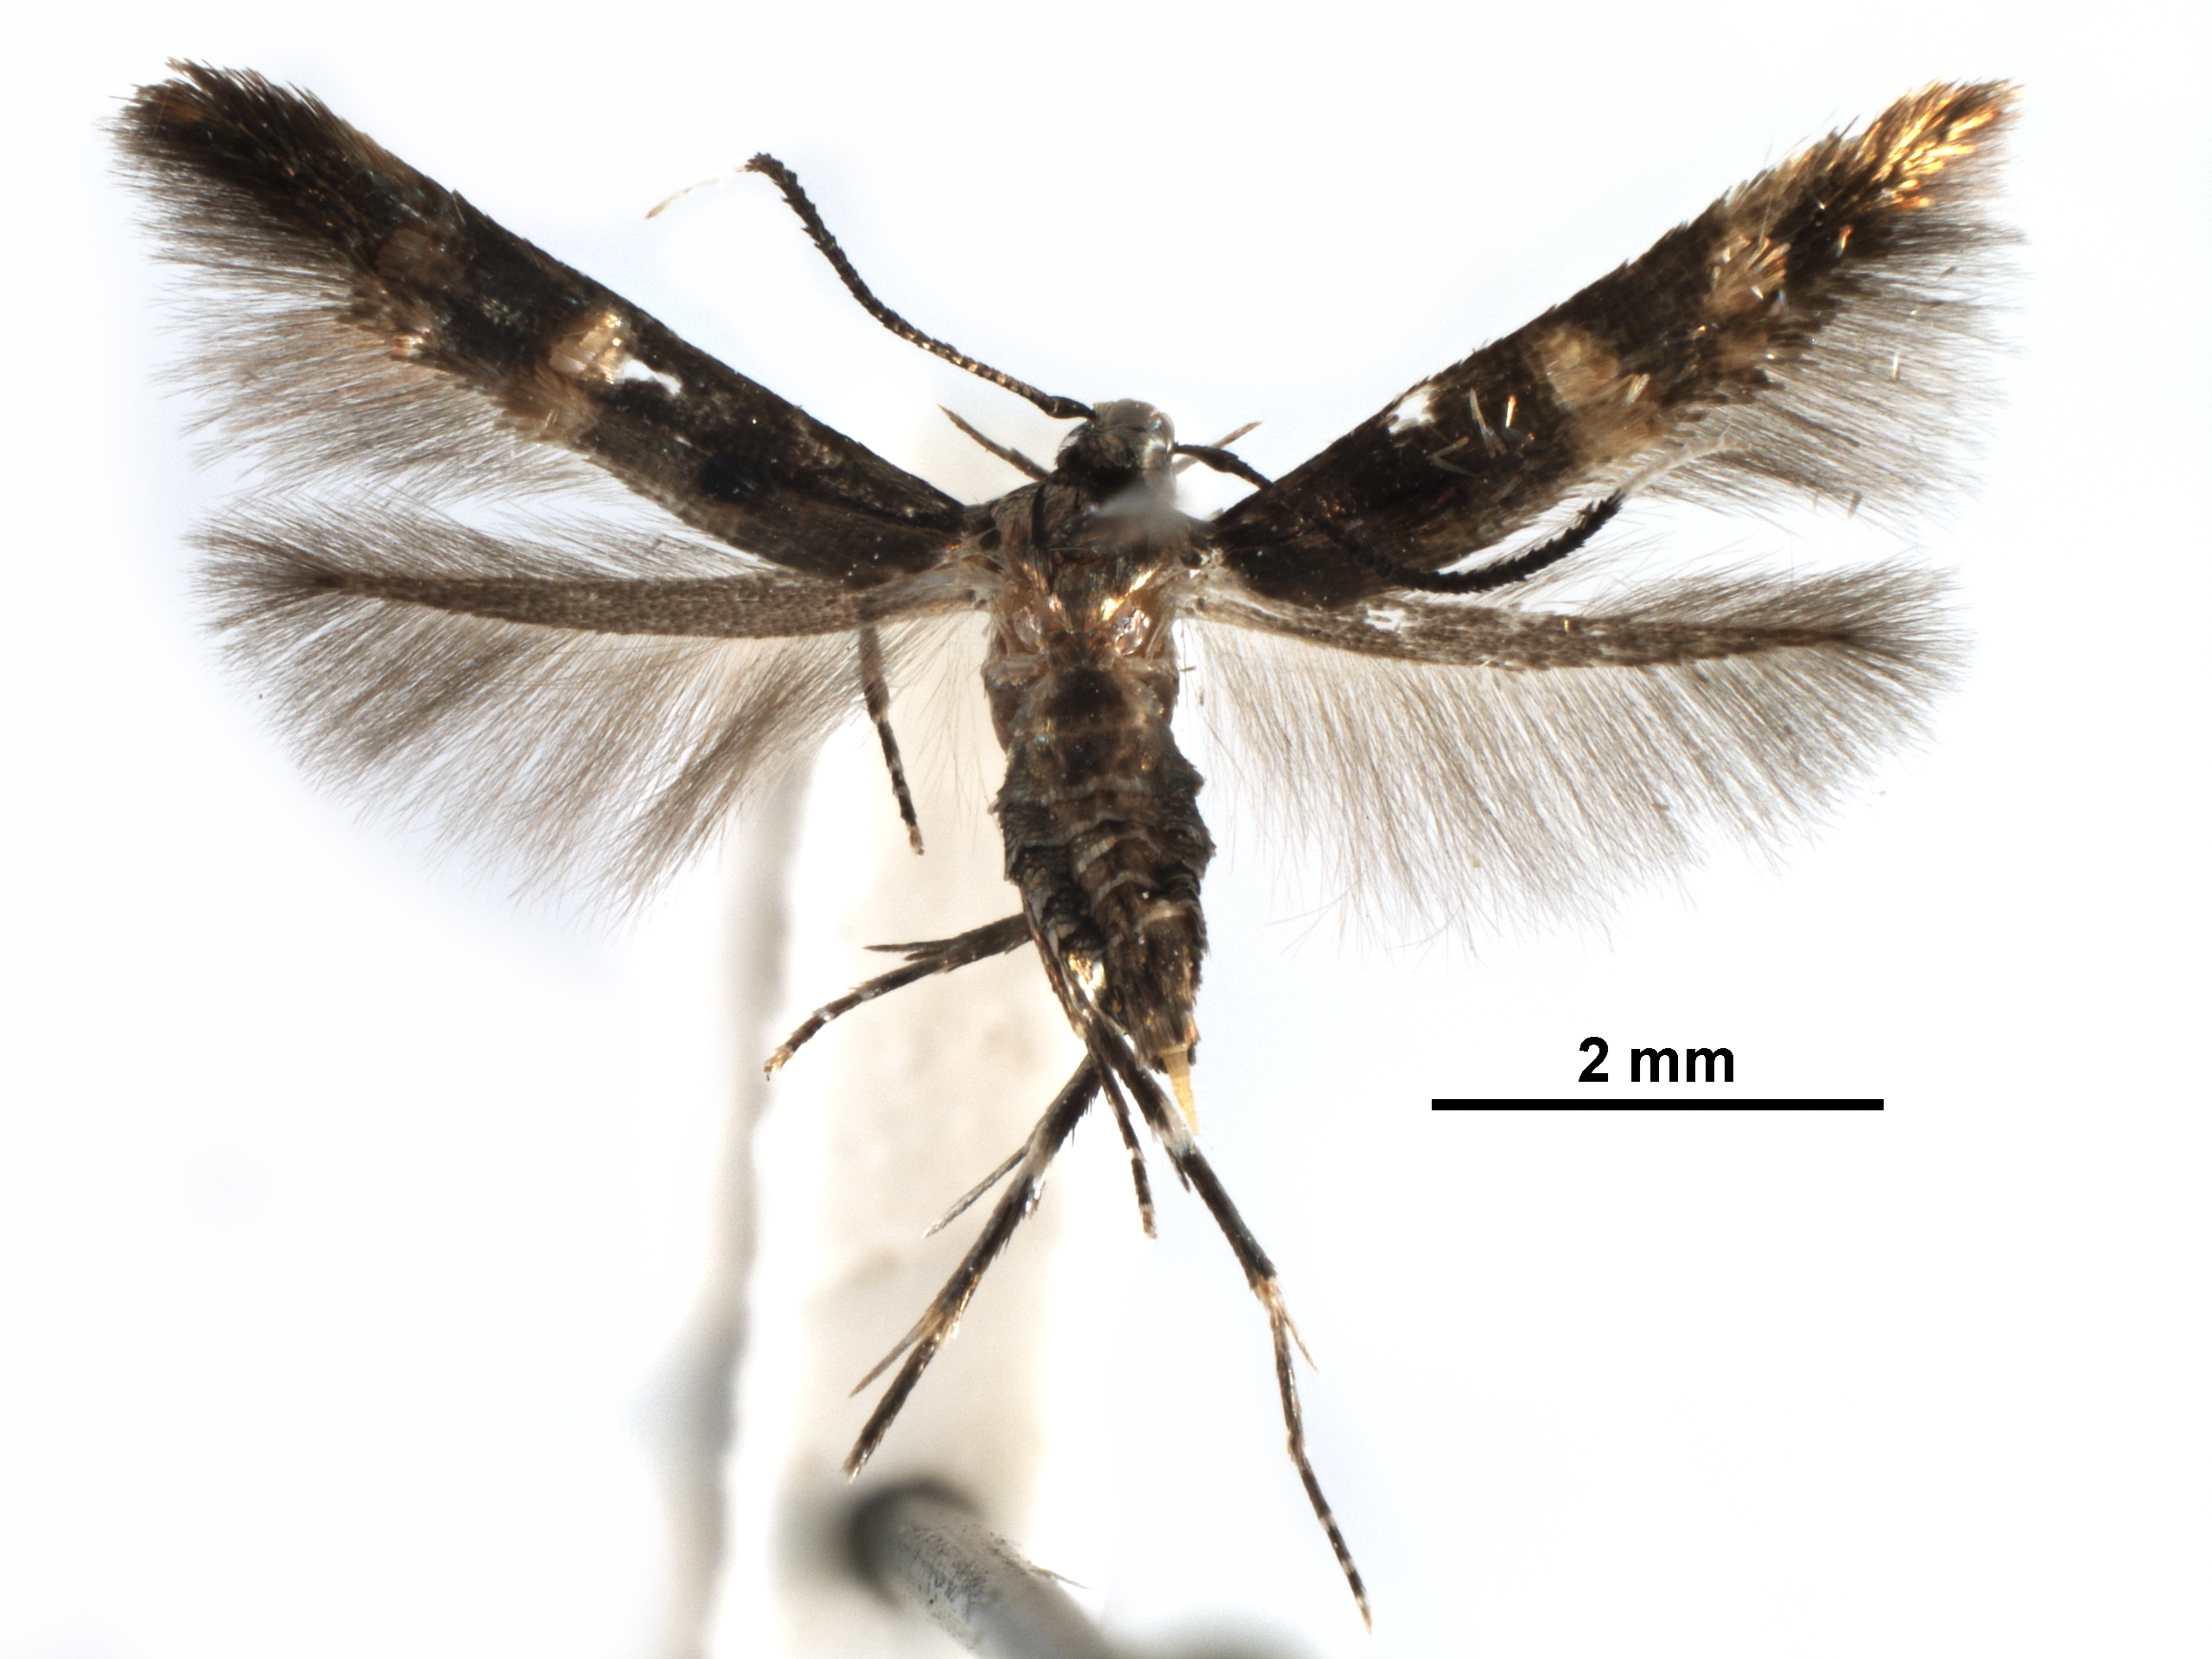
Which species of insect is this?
Stilbosis tesquella
